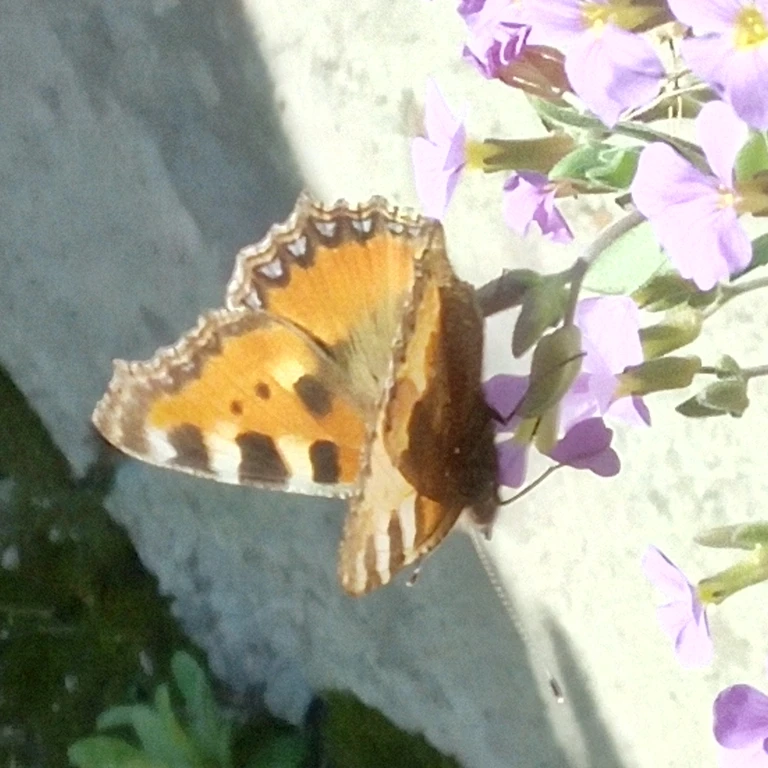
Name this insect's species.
Aglais urticae
